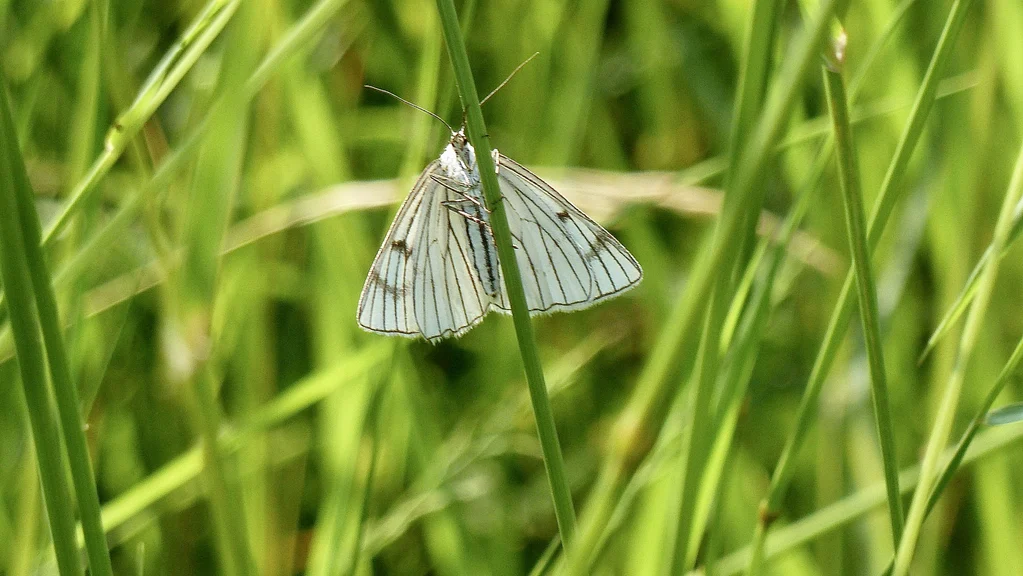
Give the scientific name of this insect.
Siona lineata
